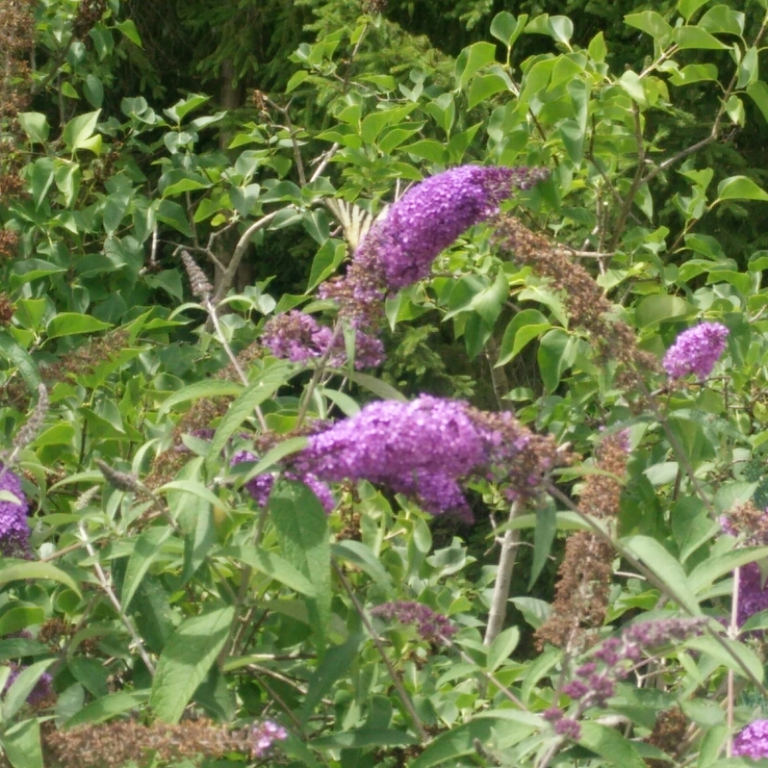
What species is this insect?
Iphiclides podalirius
